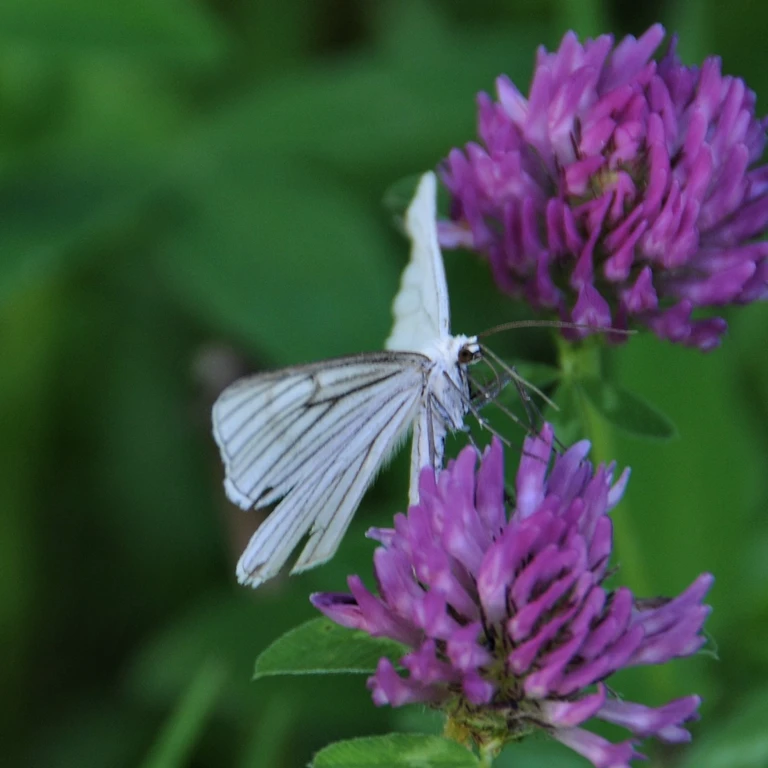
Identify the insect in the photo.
Siona lineata
